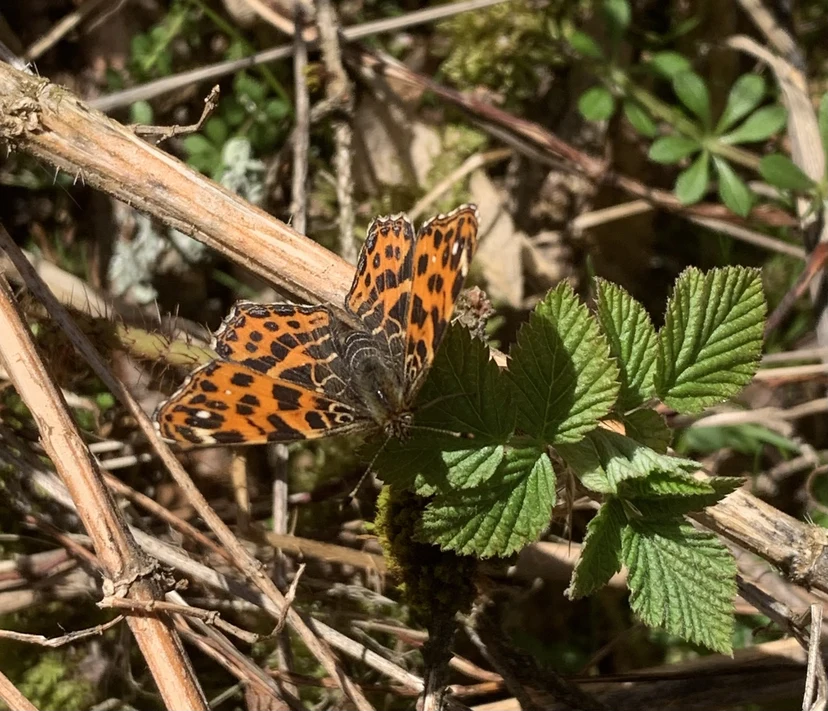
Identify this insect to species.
Araschnia levana
